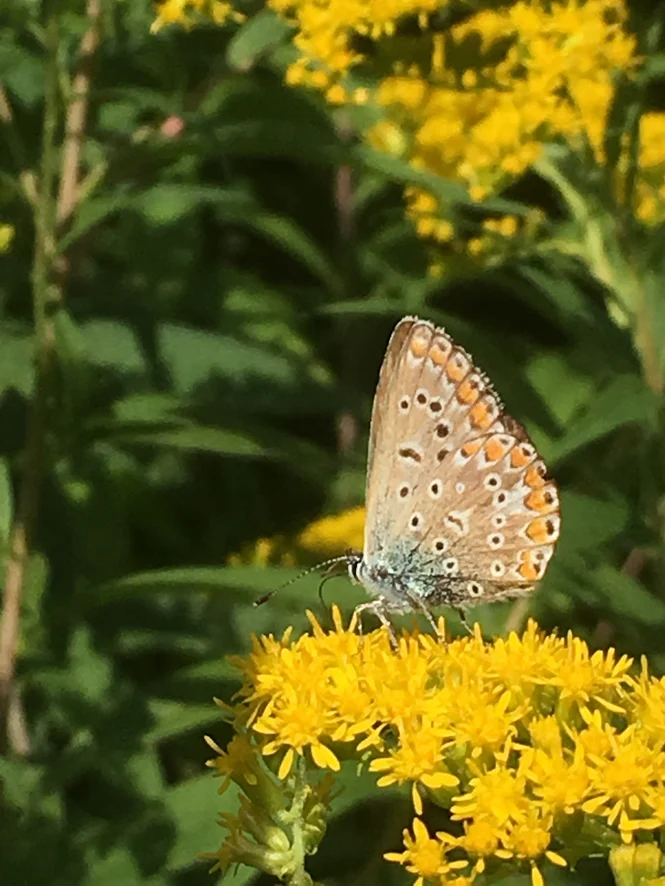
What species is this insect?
Polyommatus icarus
